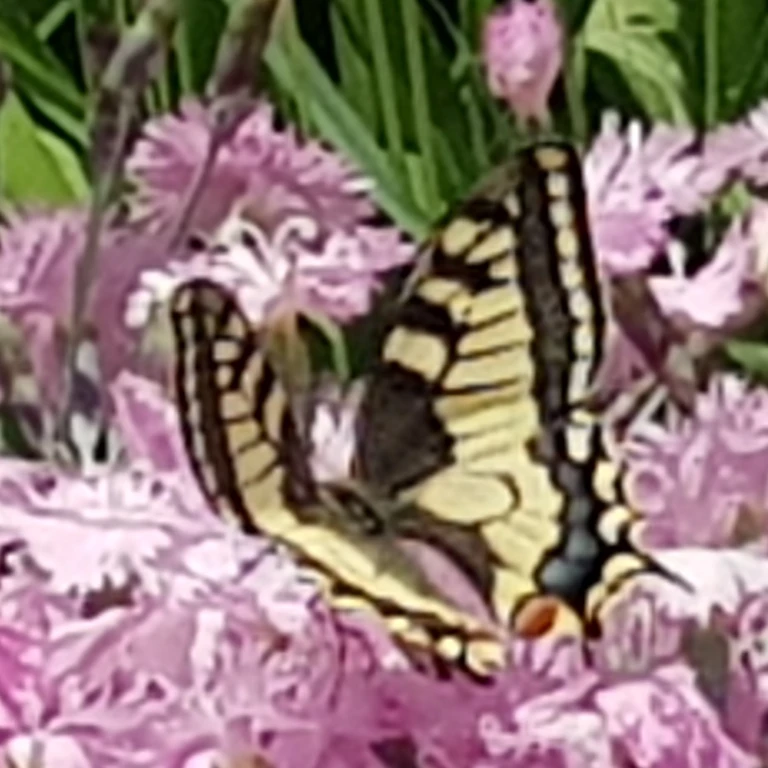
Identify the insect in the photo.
Papilio machaon
